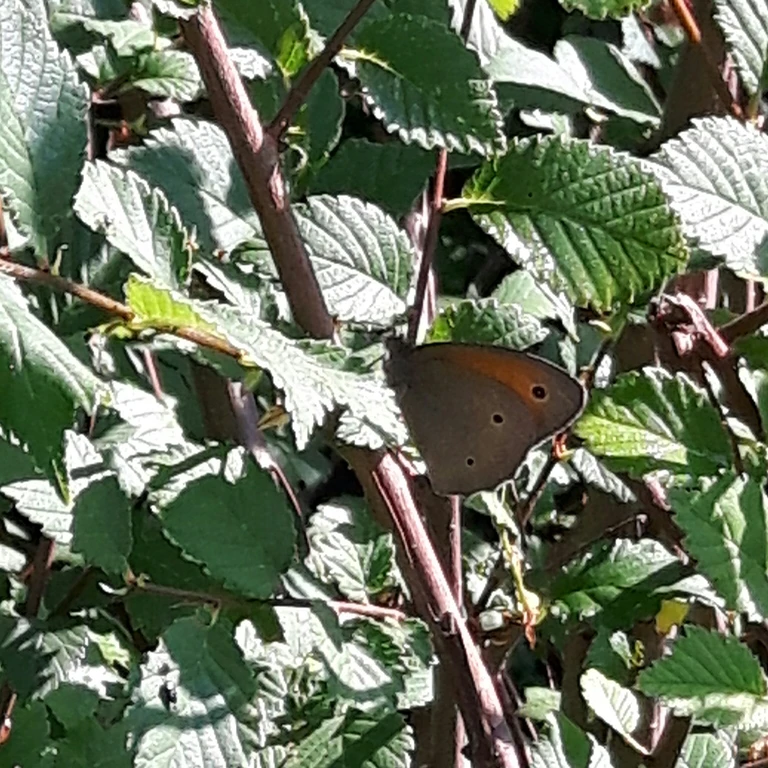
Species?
Maniola jurtina
